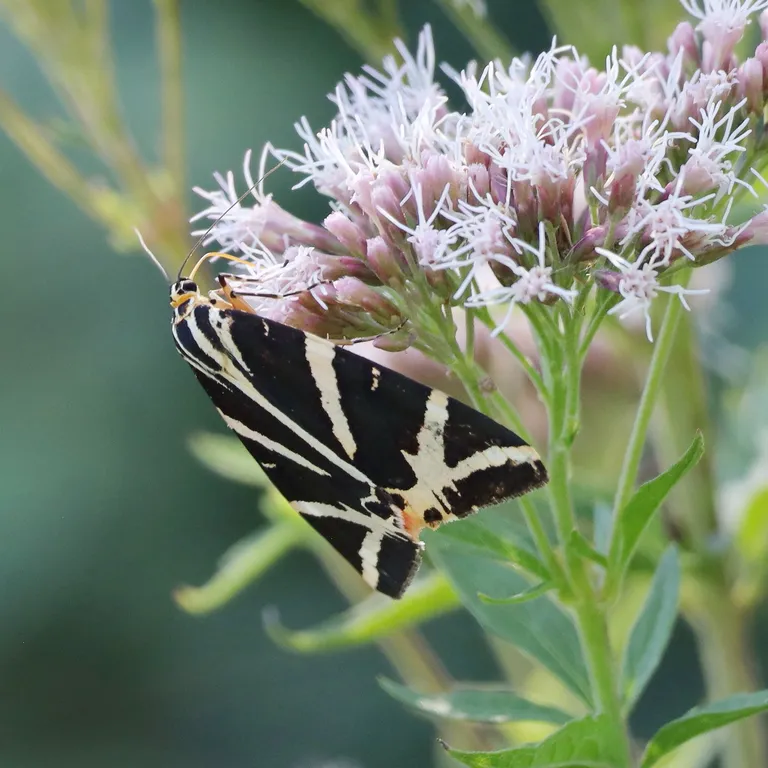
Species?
Euplagia quadripunctaria
